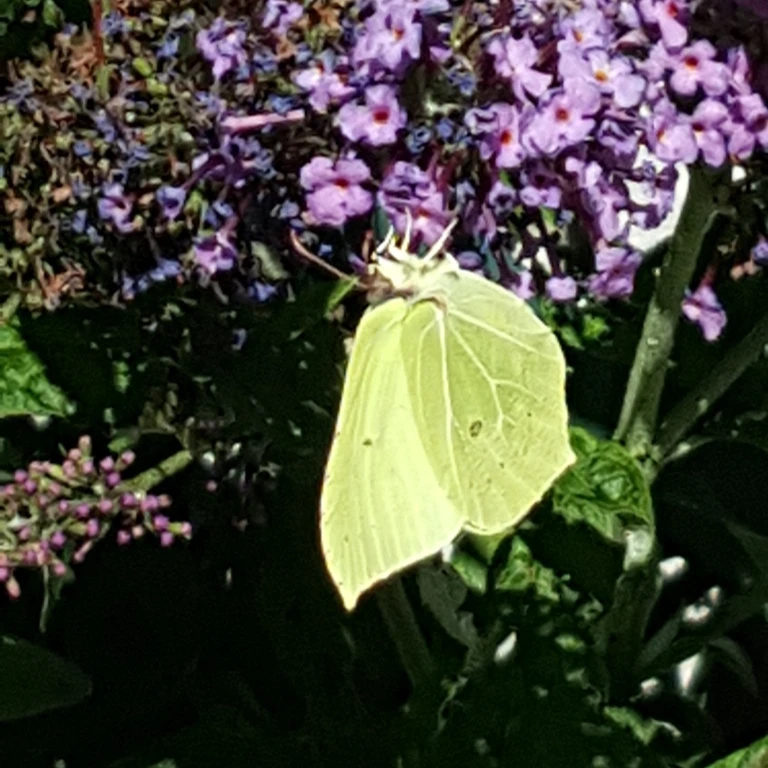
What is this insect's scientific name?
Gonepteryx rhamni
